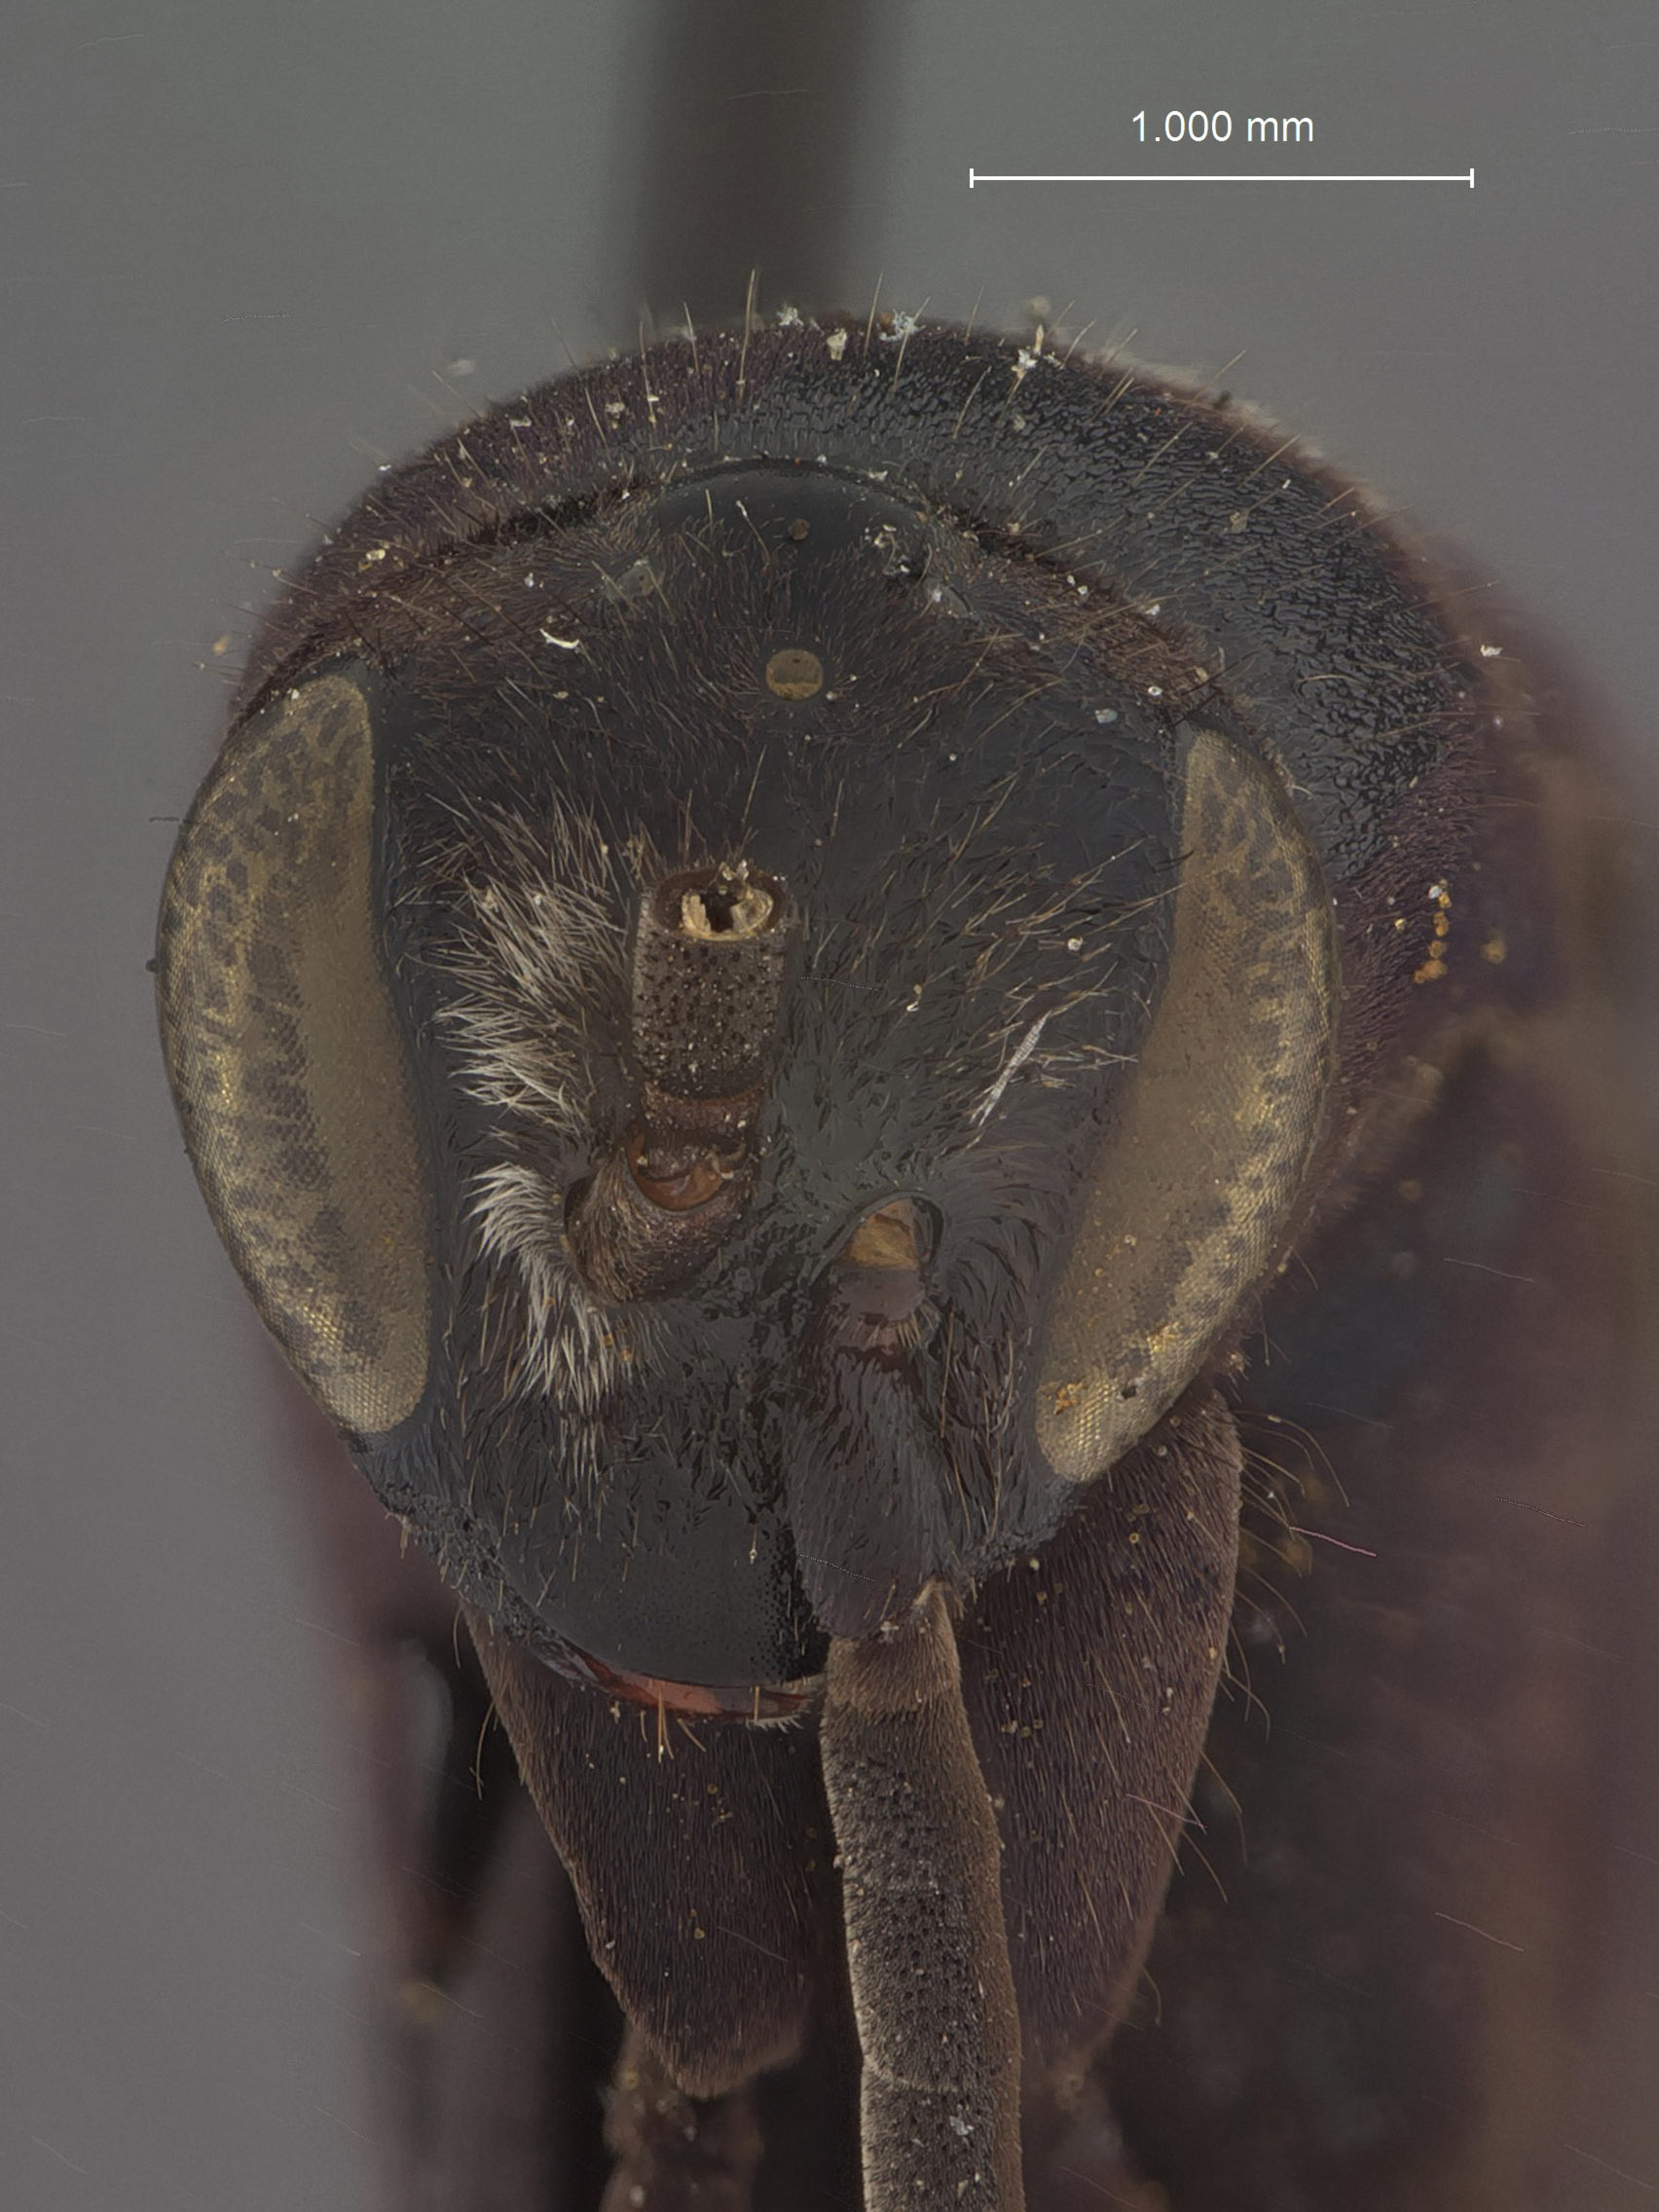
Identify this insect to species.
Pedinaspis albocaudatus
